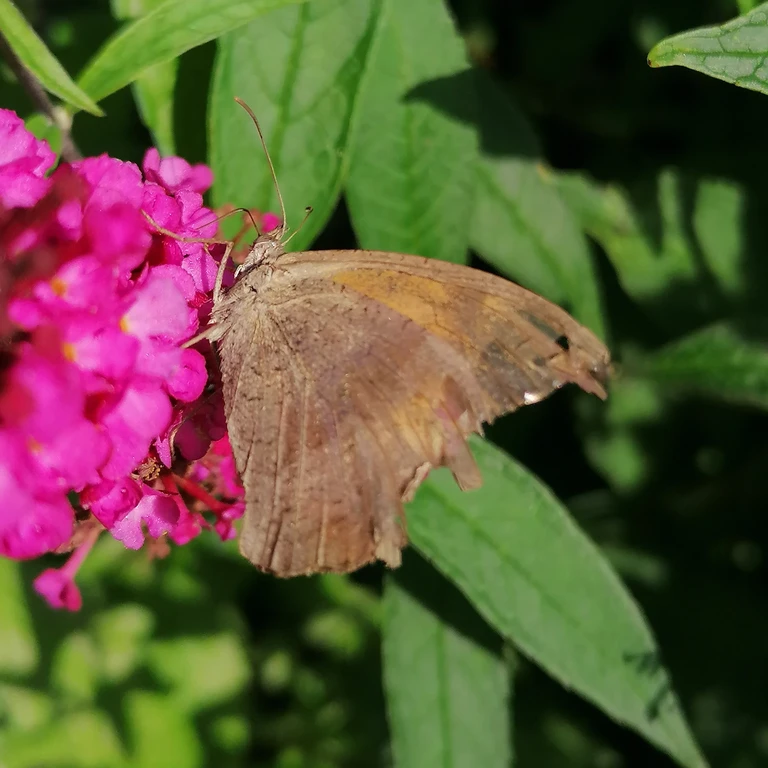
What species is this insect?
Maniola jurtina
